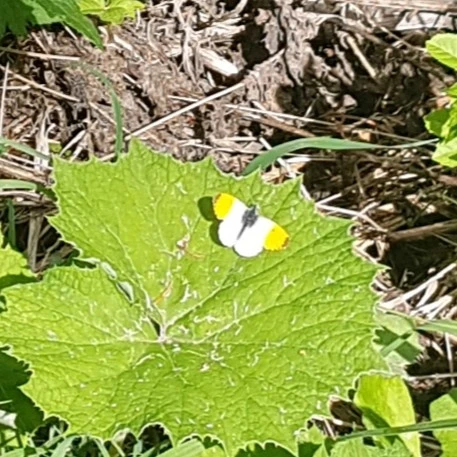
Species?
Anthocharis cardamines
